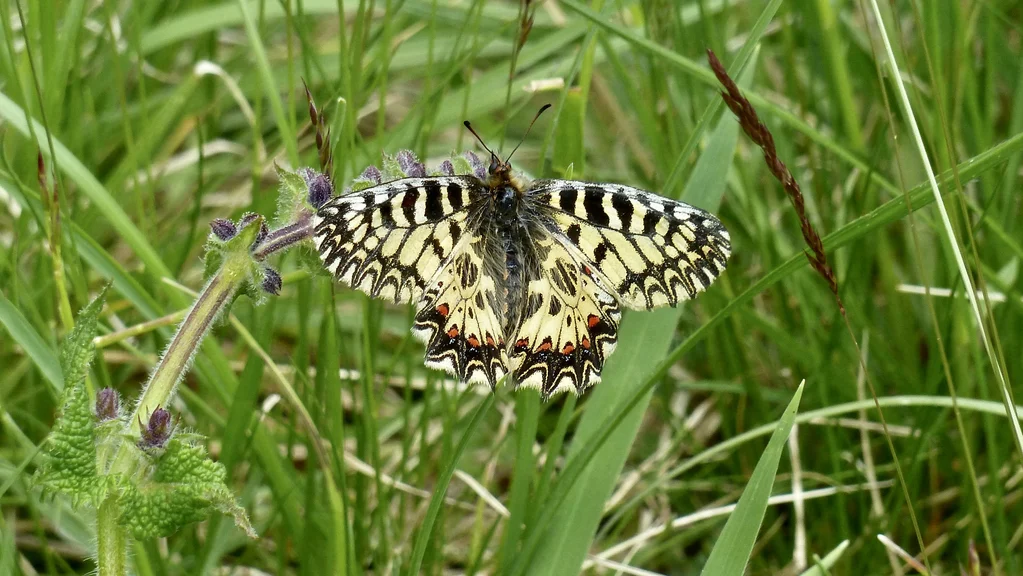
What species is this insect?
Zerynthia polyxena
